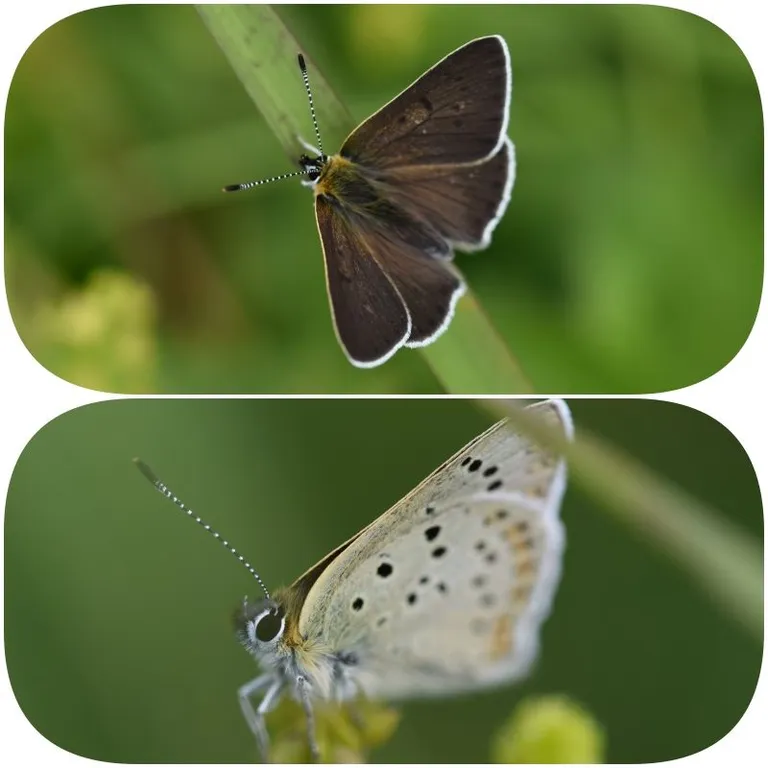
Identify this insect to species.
Lycaena tityrus (also Loweia tityrus)
